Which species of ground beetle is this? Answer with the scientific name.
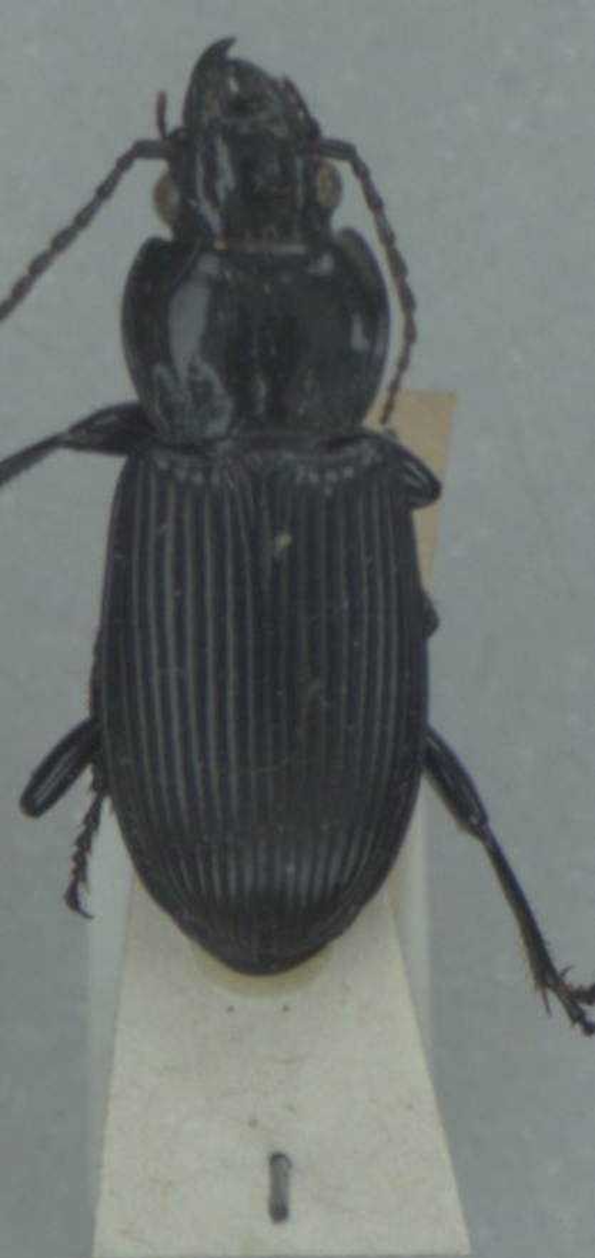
Pterostichus melanarius
